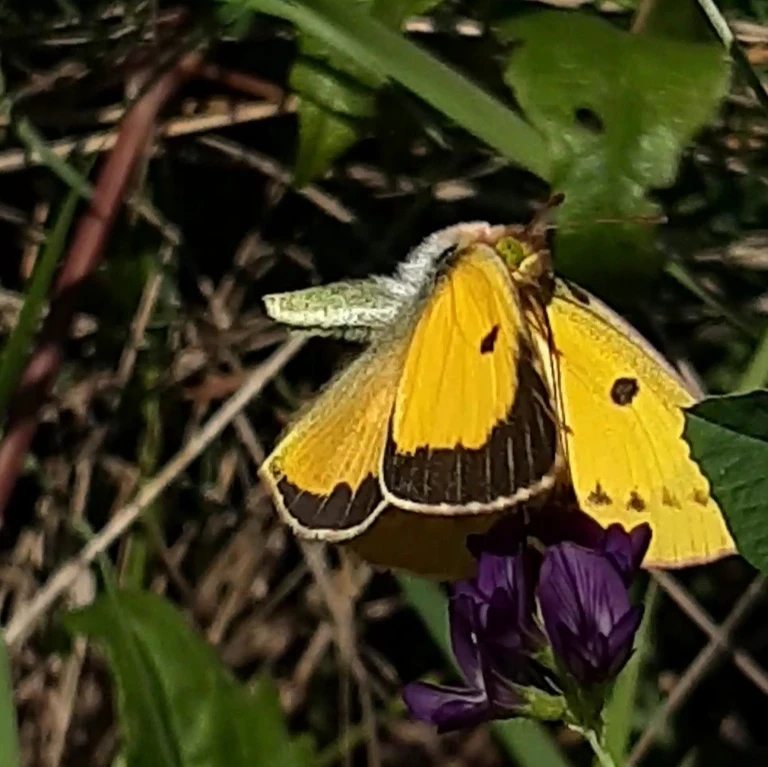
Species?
Colias croceus
